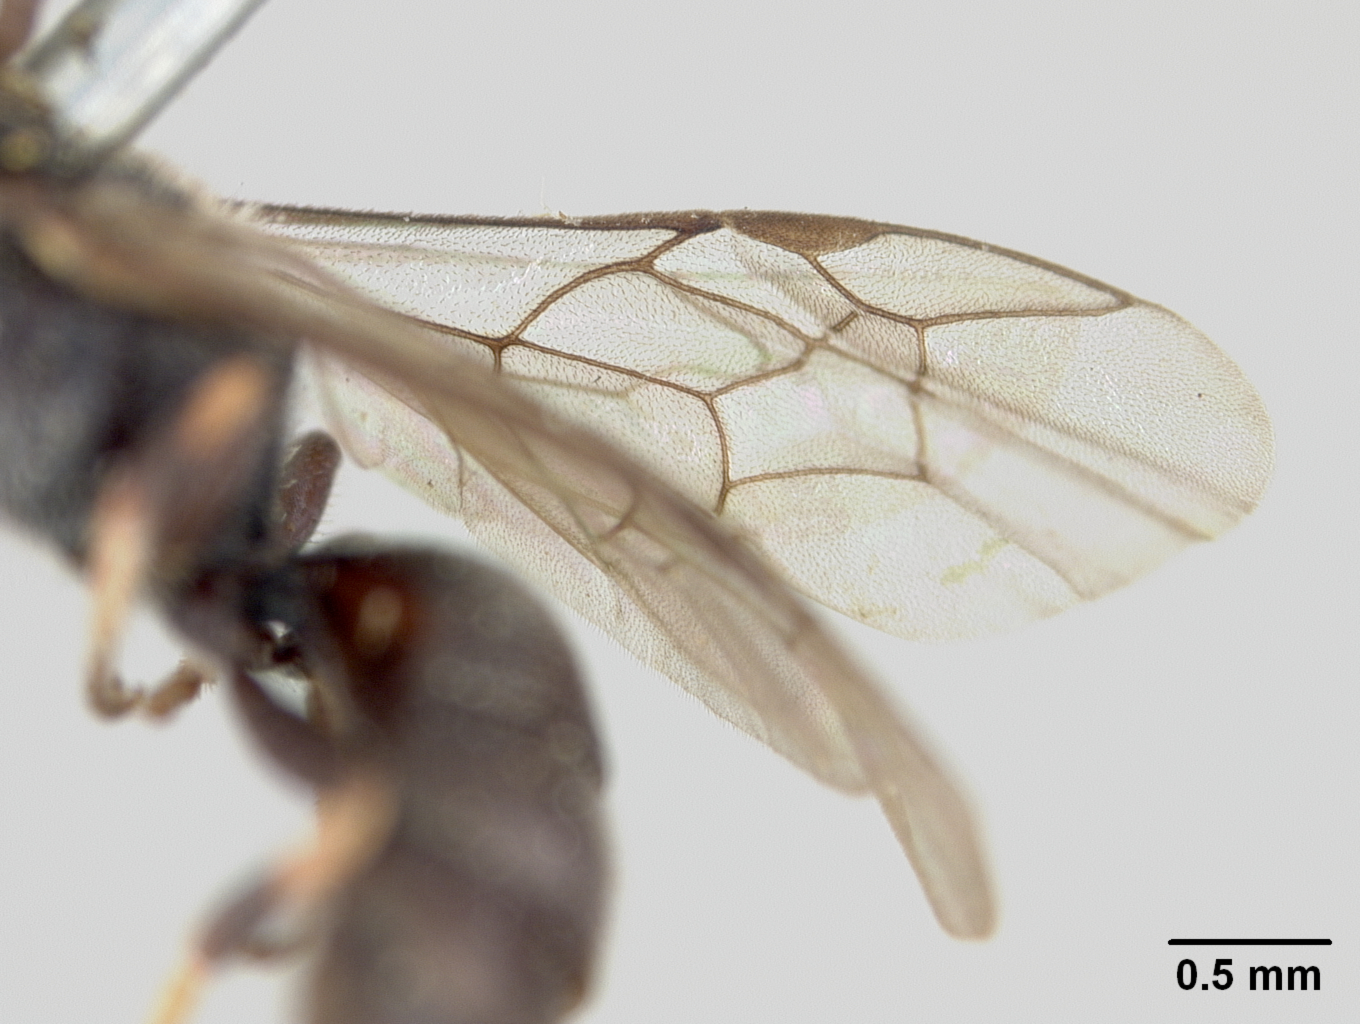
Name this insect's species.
Prosopis rugulosus
